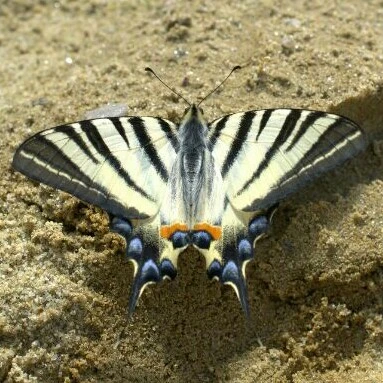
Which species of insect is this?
Iphiclides podalirius
